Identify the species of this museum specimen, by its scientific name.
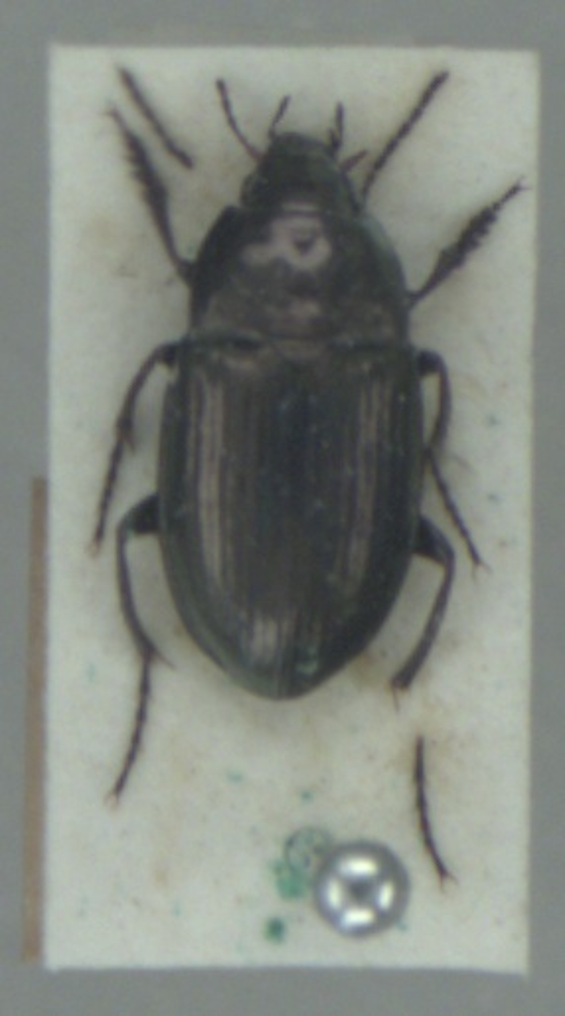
Amara spreta
